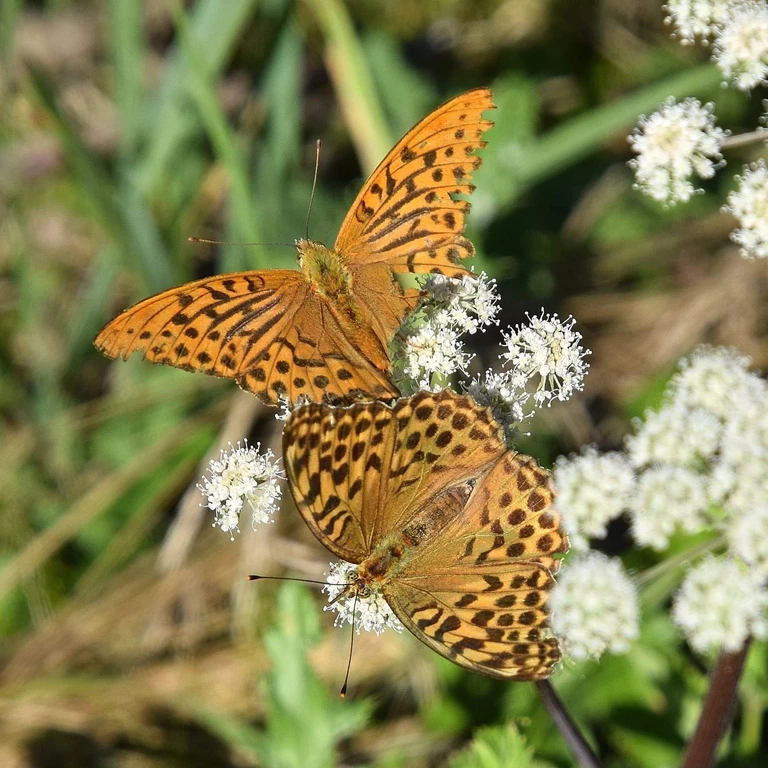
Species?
Argynnis paphia
